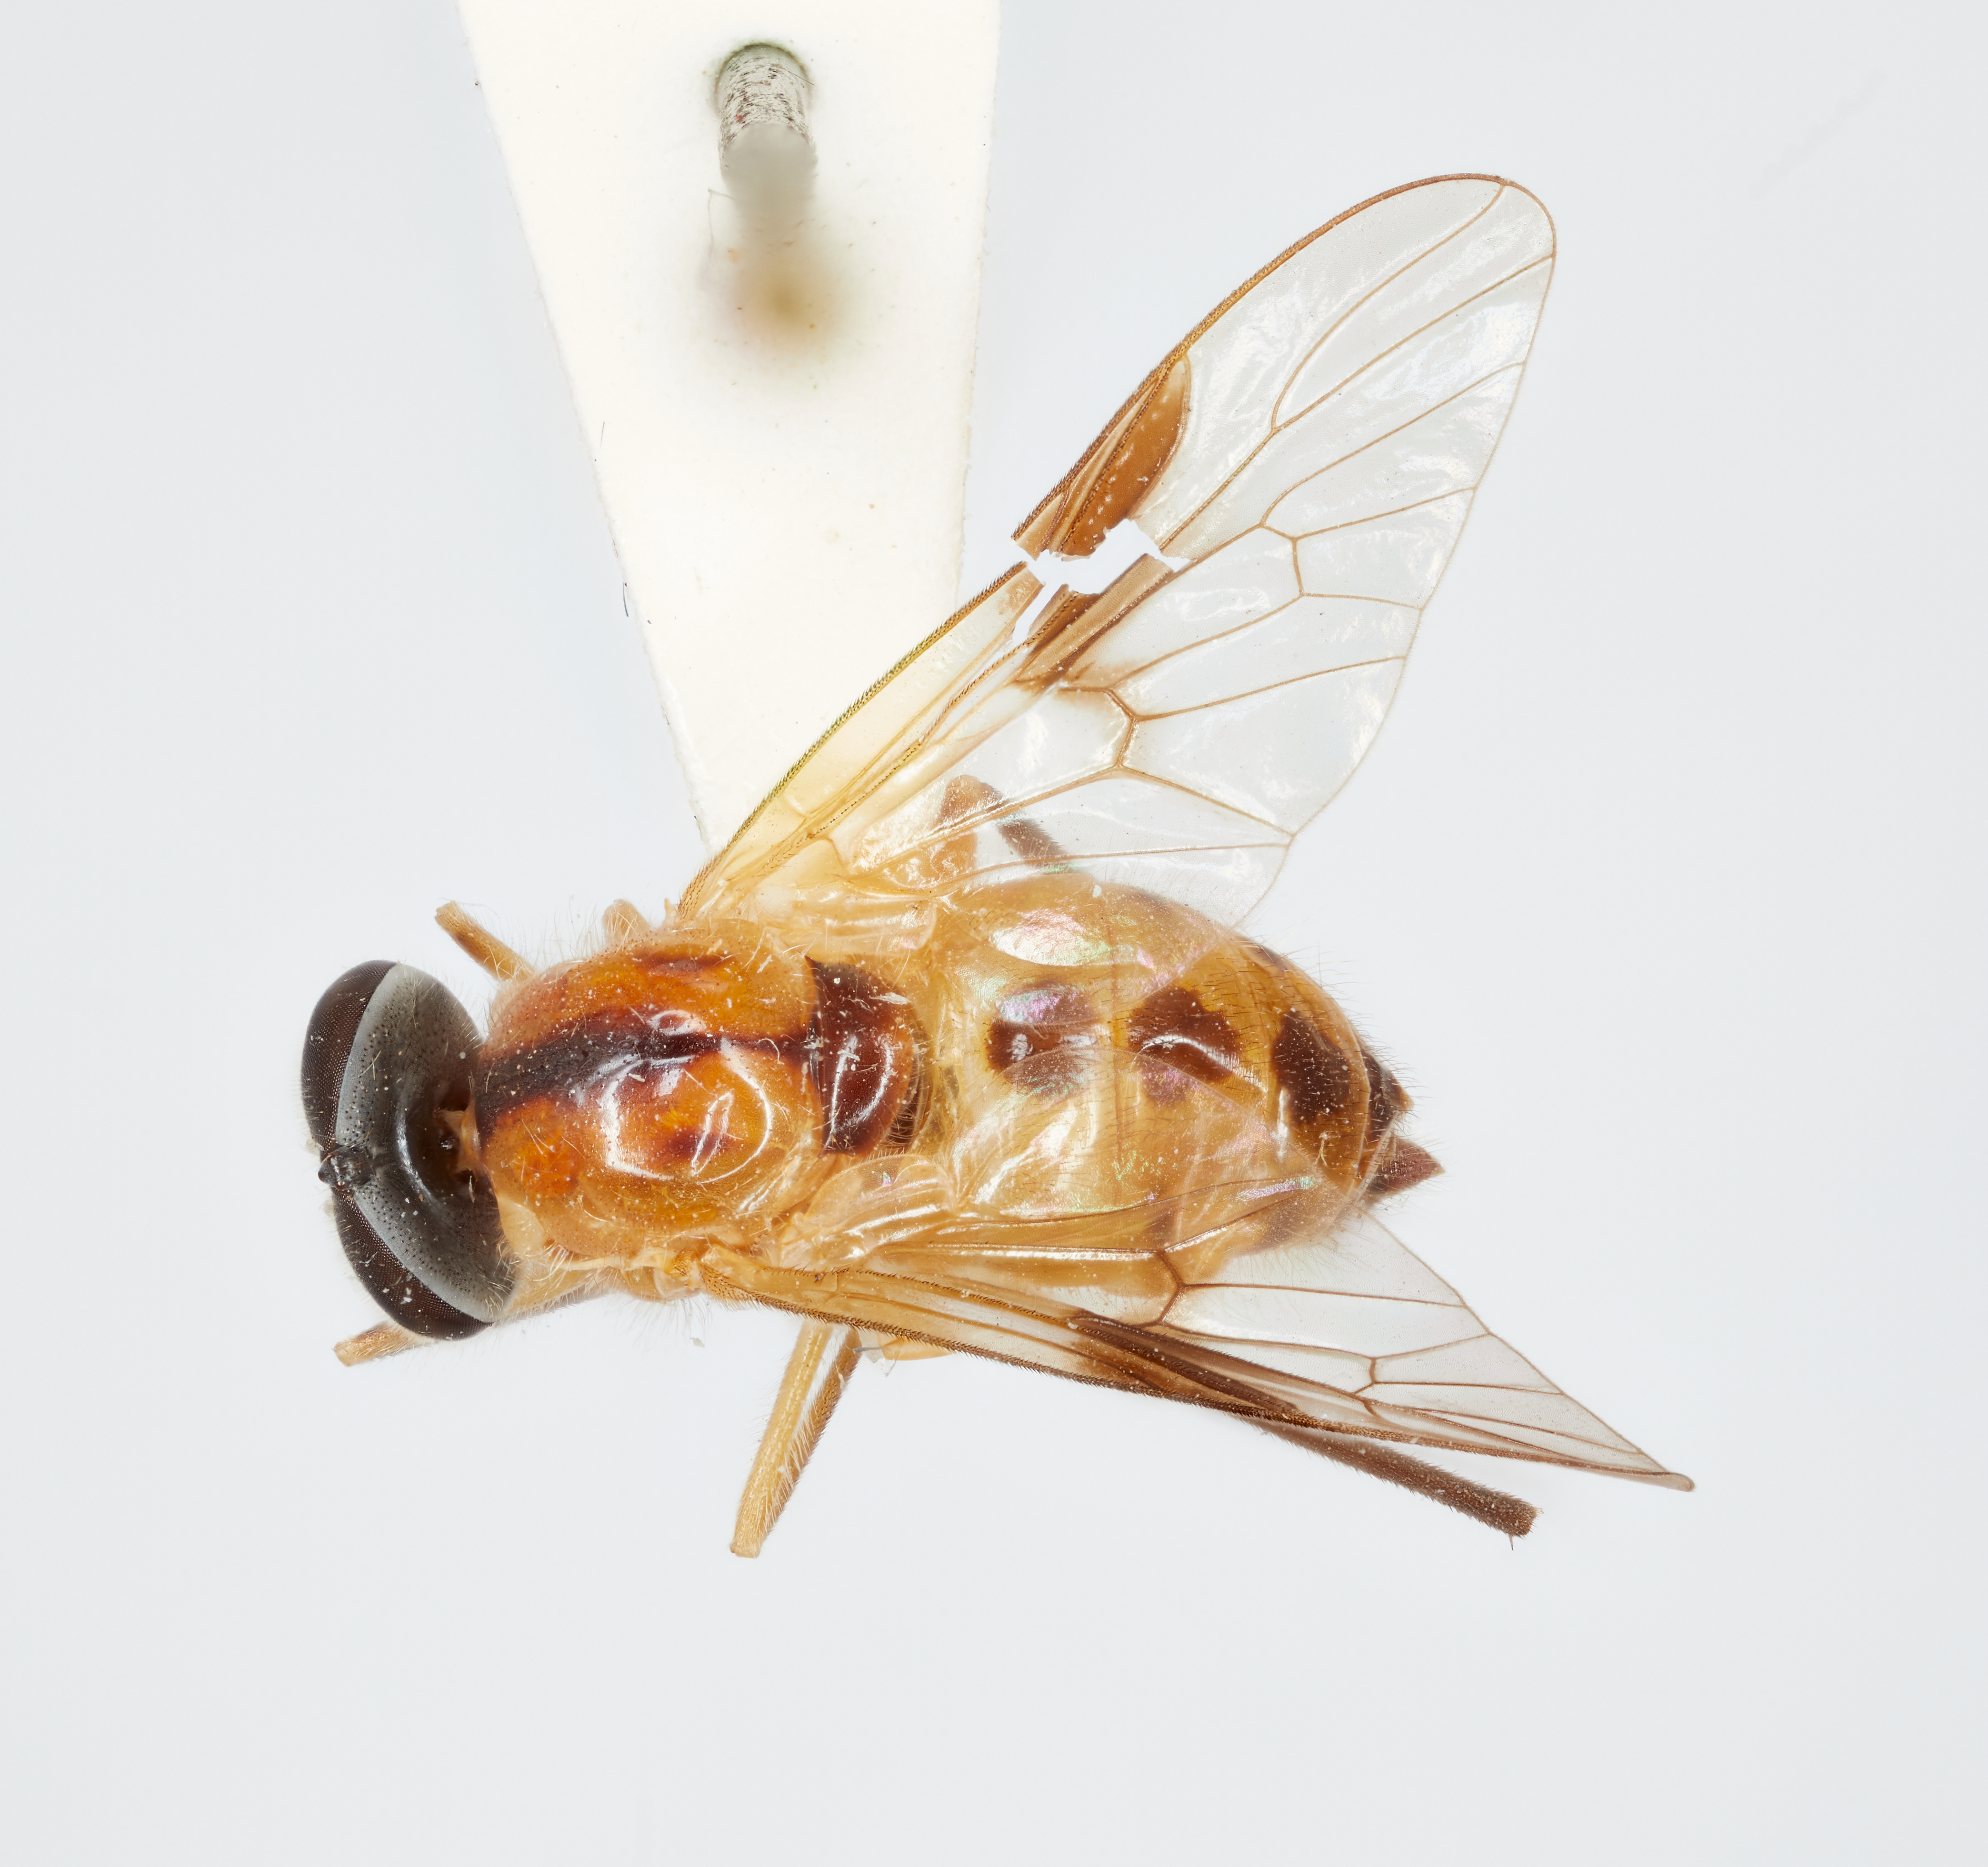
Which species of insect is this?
Dasyomma wirthi
